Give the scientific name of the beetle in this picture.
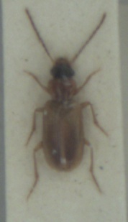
Anthracus consputus
